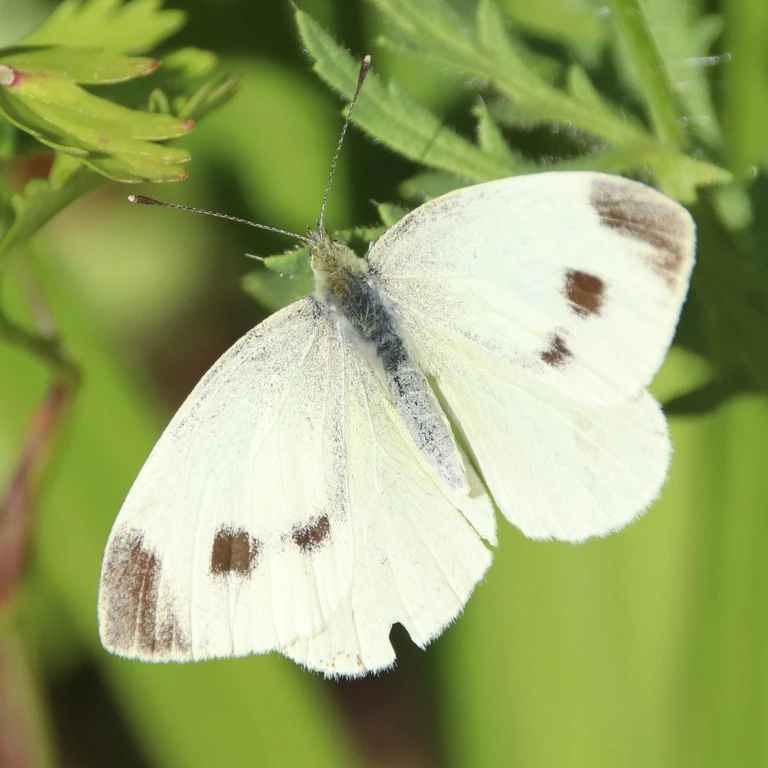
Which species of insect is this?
Pieris mannii
